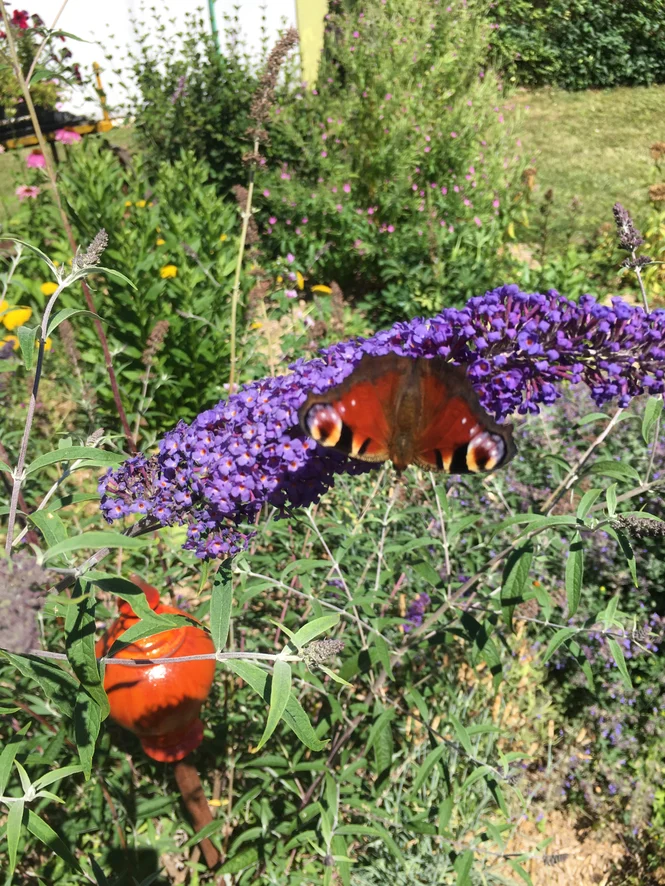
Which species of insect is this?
Aglais io
